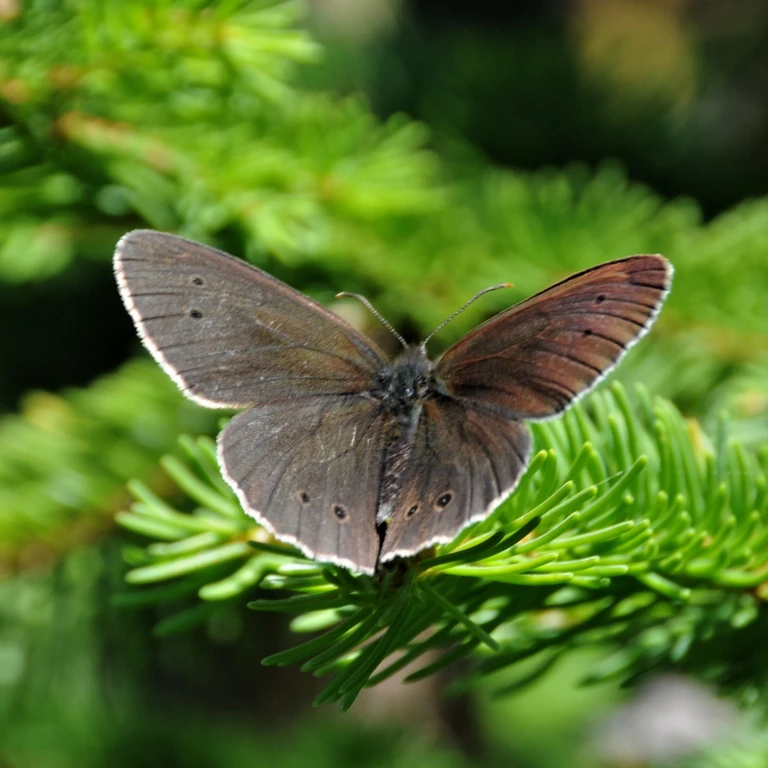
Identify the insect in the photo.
Aphantopus hyperantus
